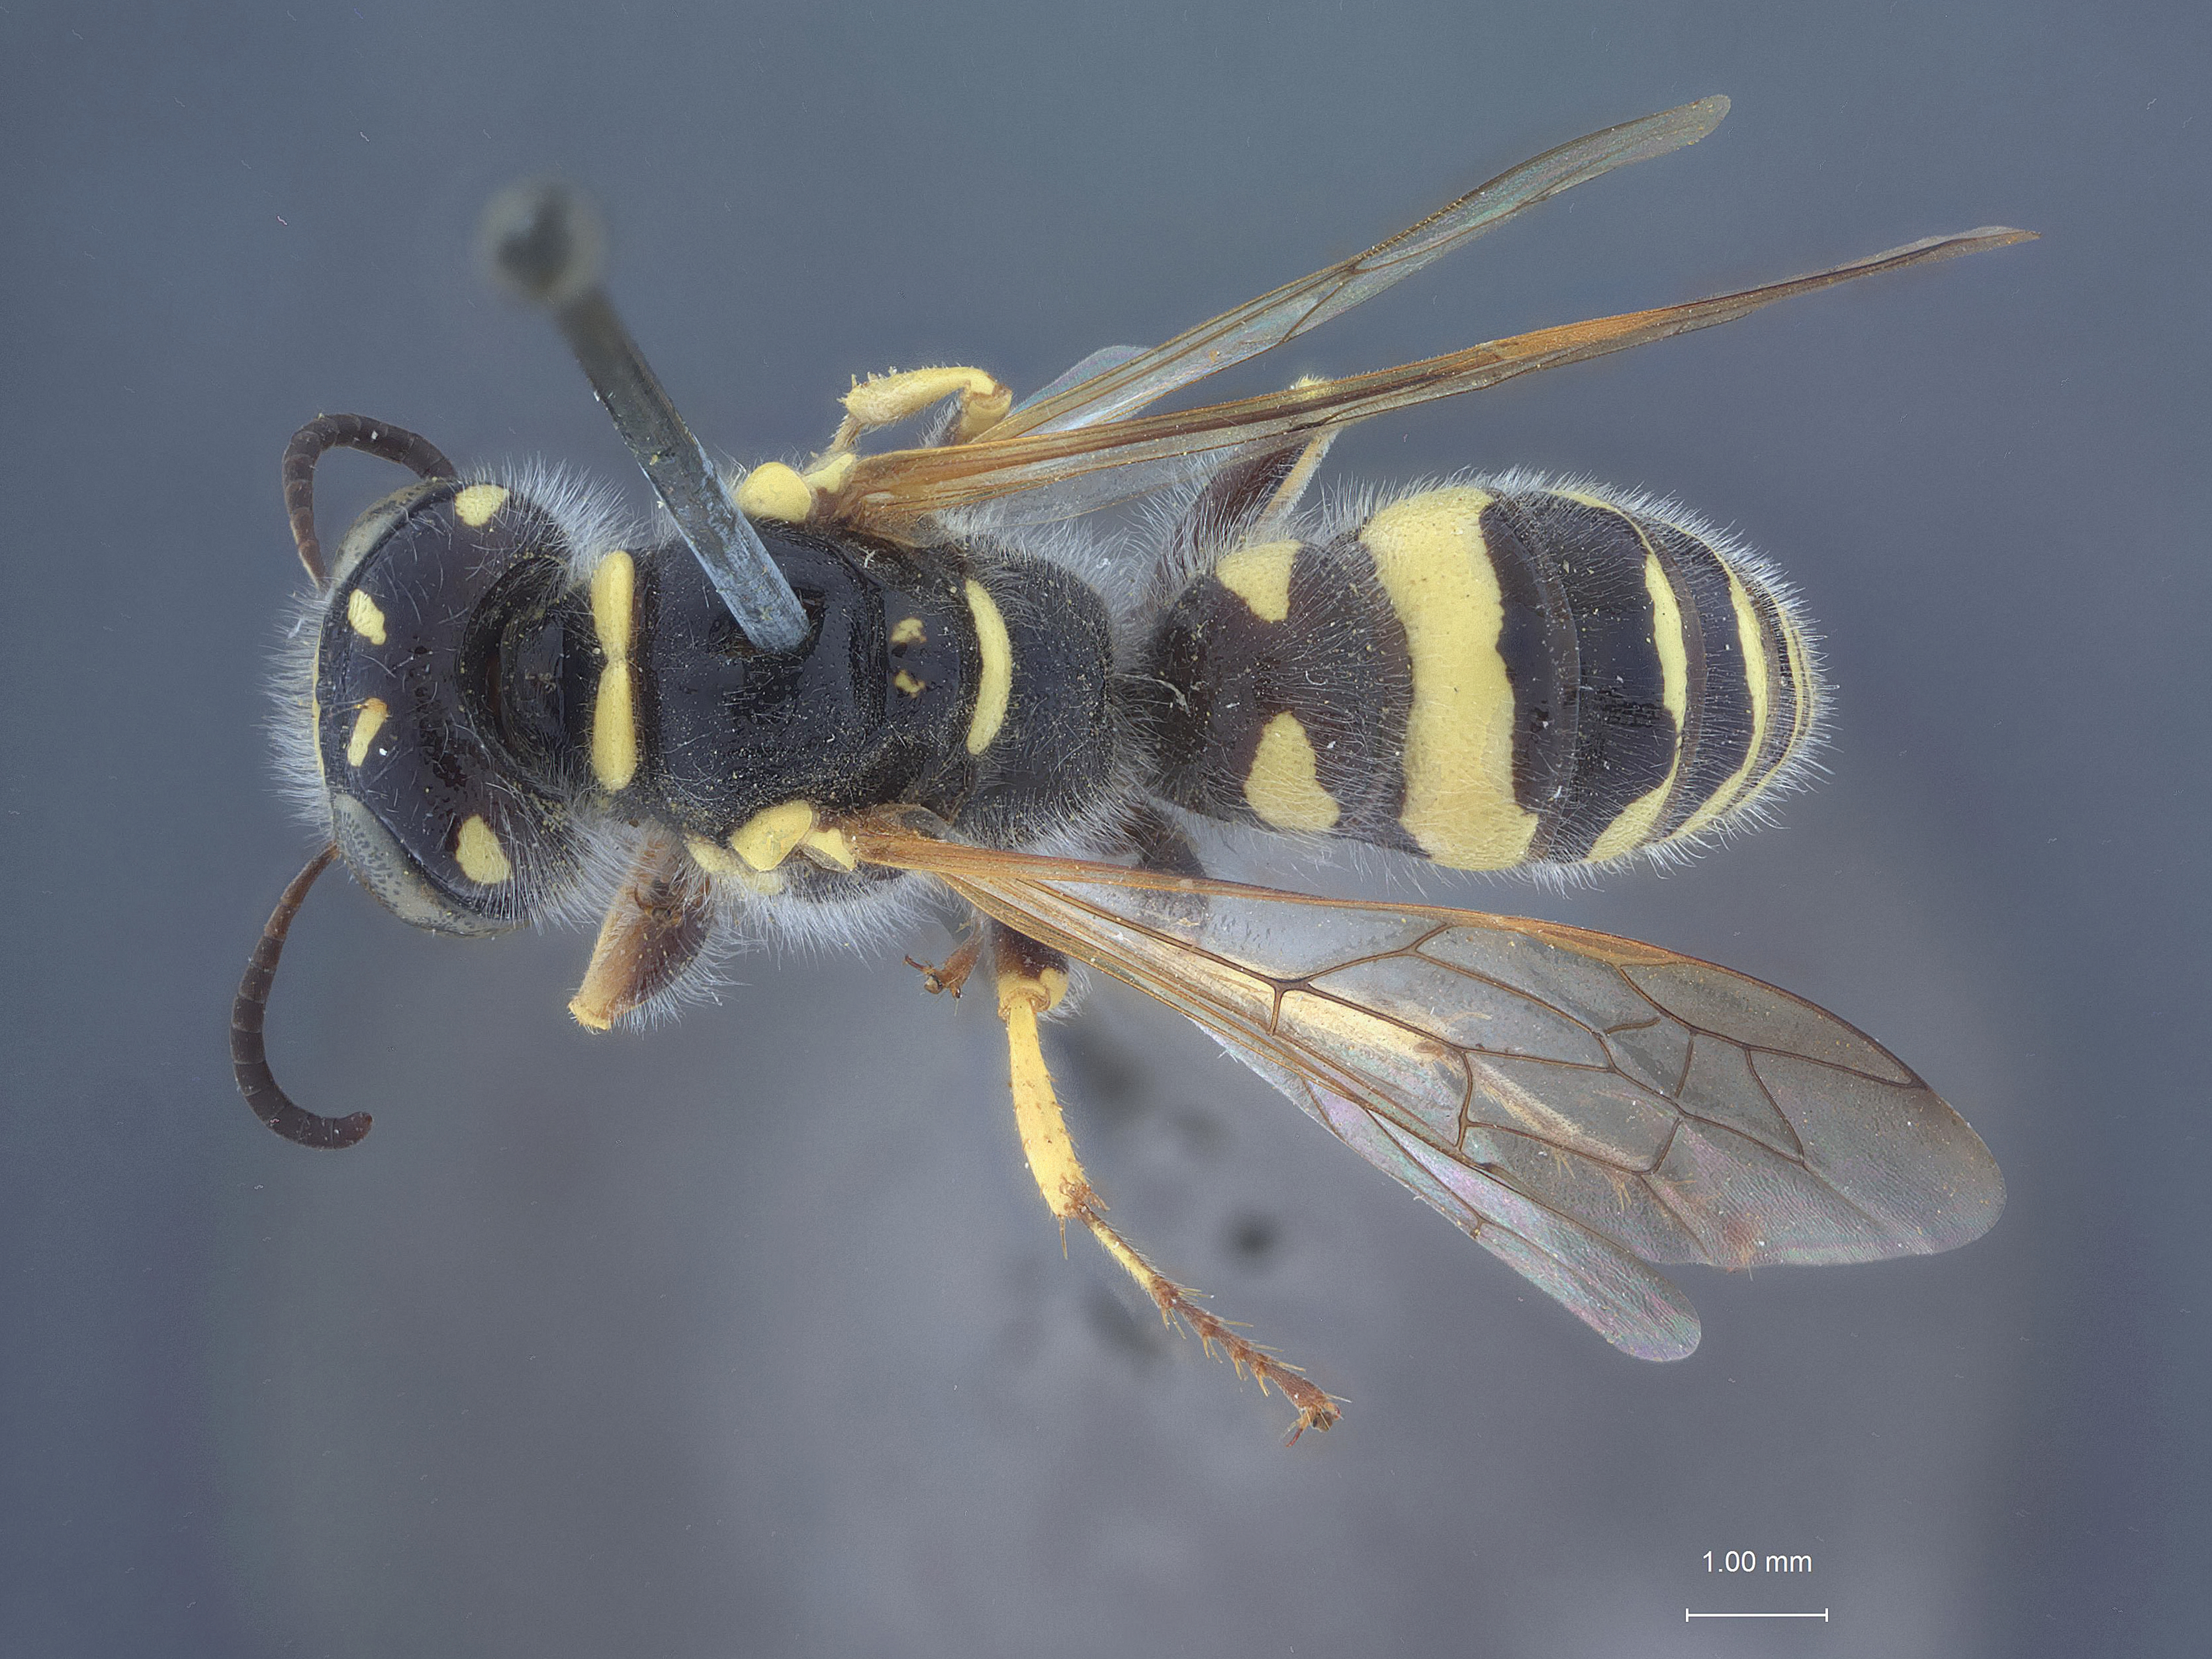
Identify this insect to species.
Philanthus neomexicanus
